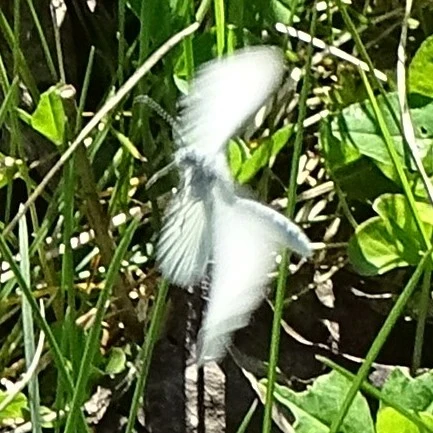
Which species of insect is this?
Leptidea sinapis/juvernica
